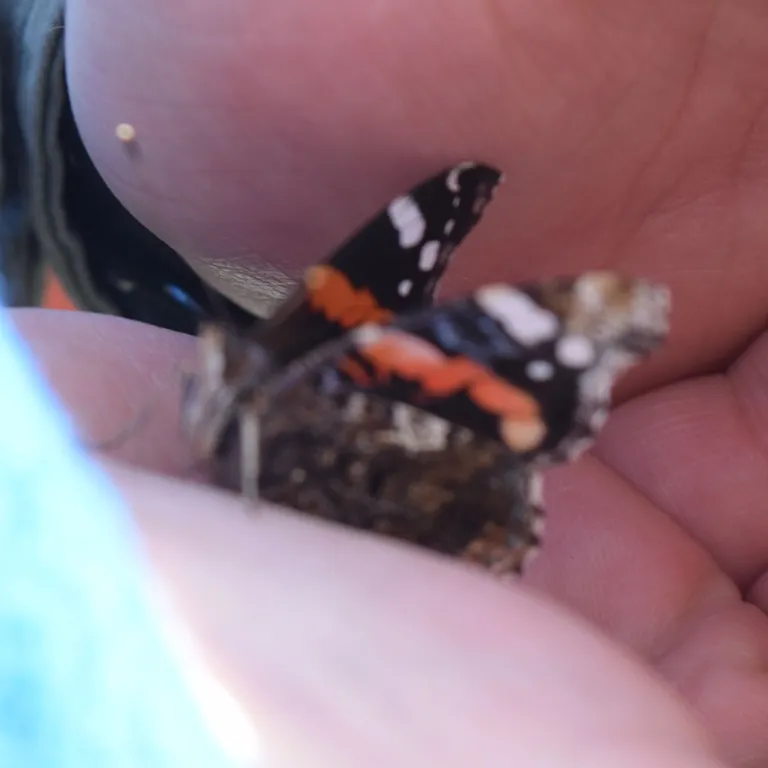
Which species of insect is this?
Vanessa atalanta
